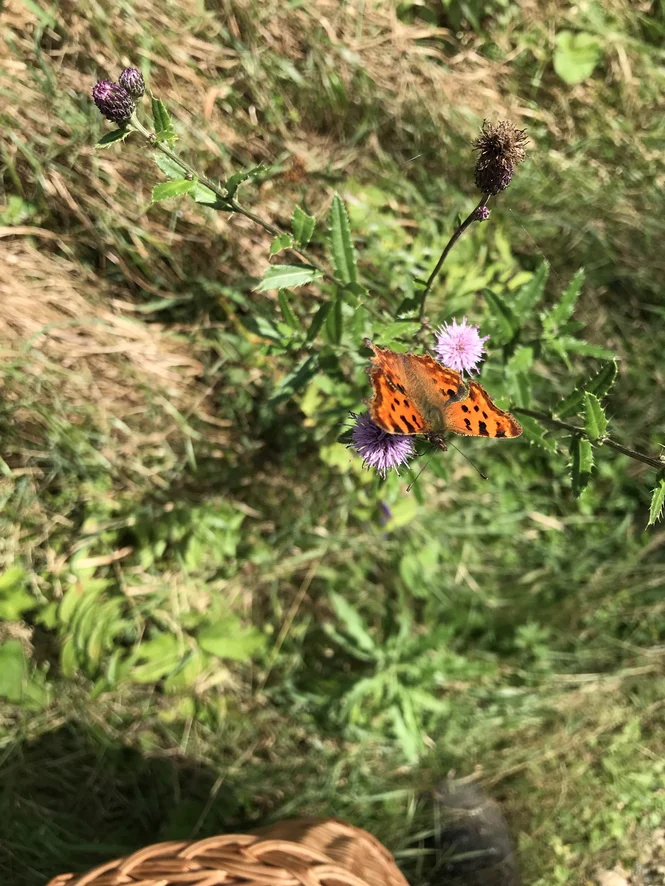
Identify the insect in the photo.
Polygonia c-album
